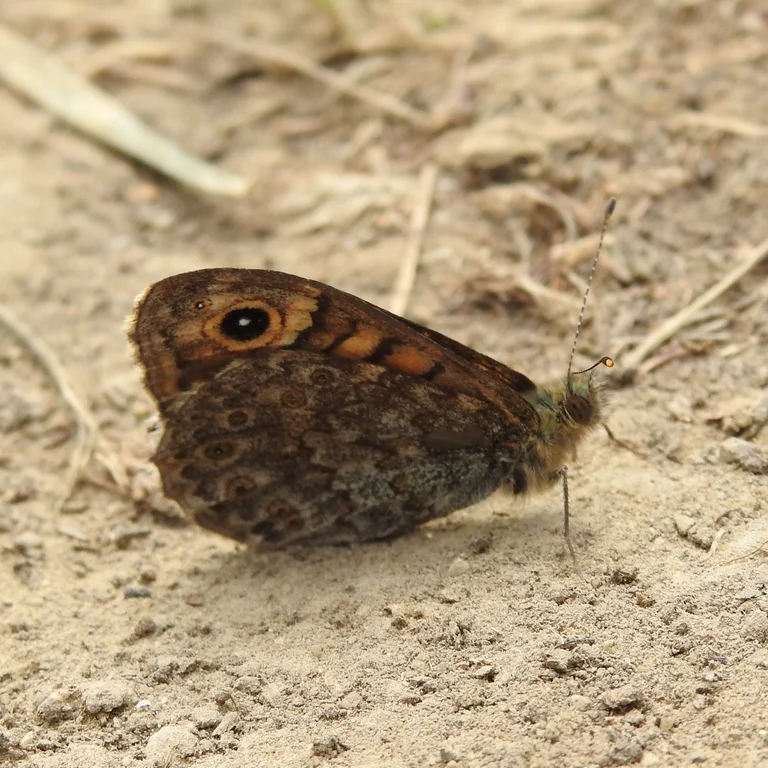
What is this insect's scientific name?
Lasiommata megera (also Pararge megera)
